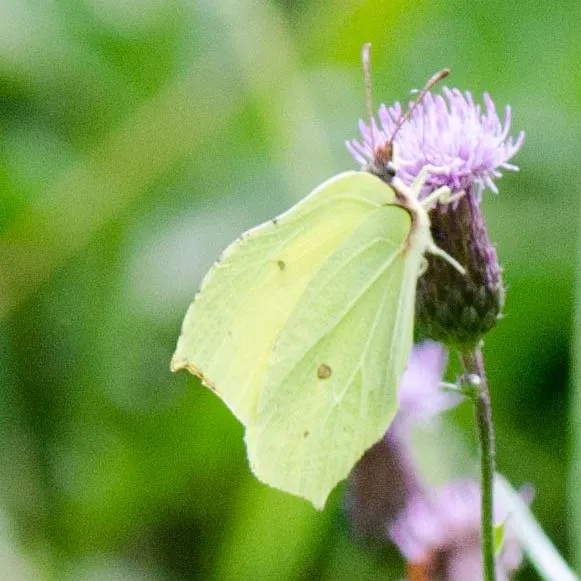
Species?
Gonepteryx rhamni
